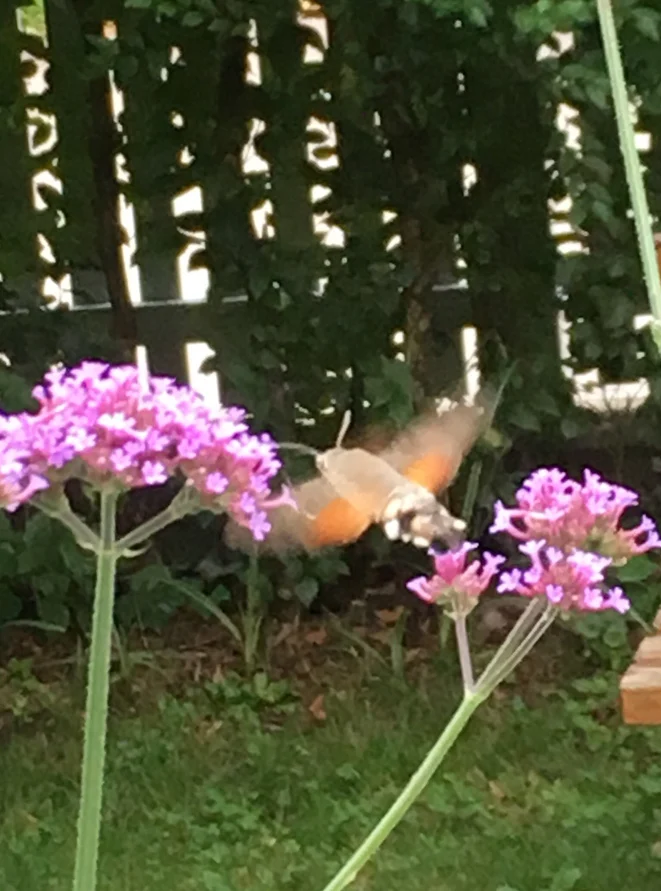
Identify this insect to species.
Macroglossum stellatarum
